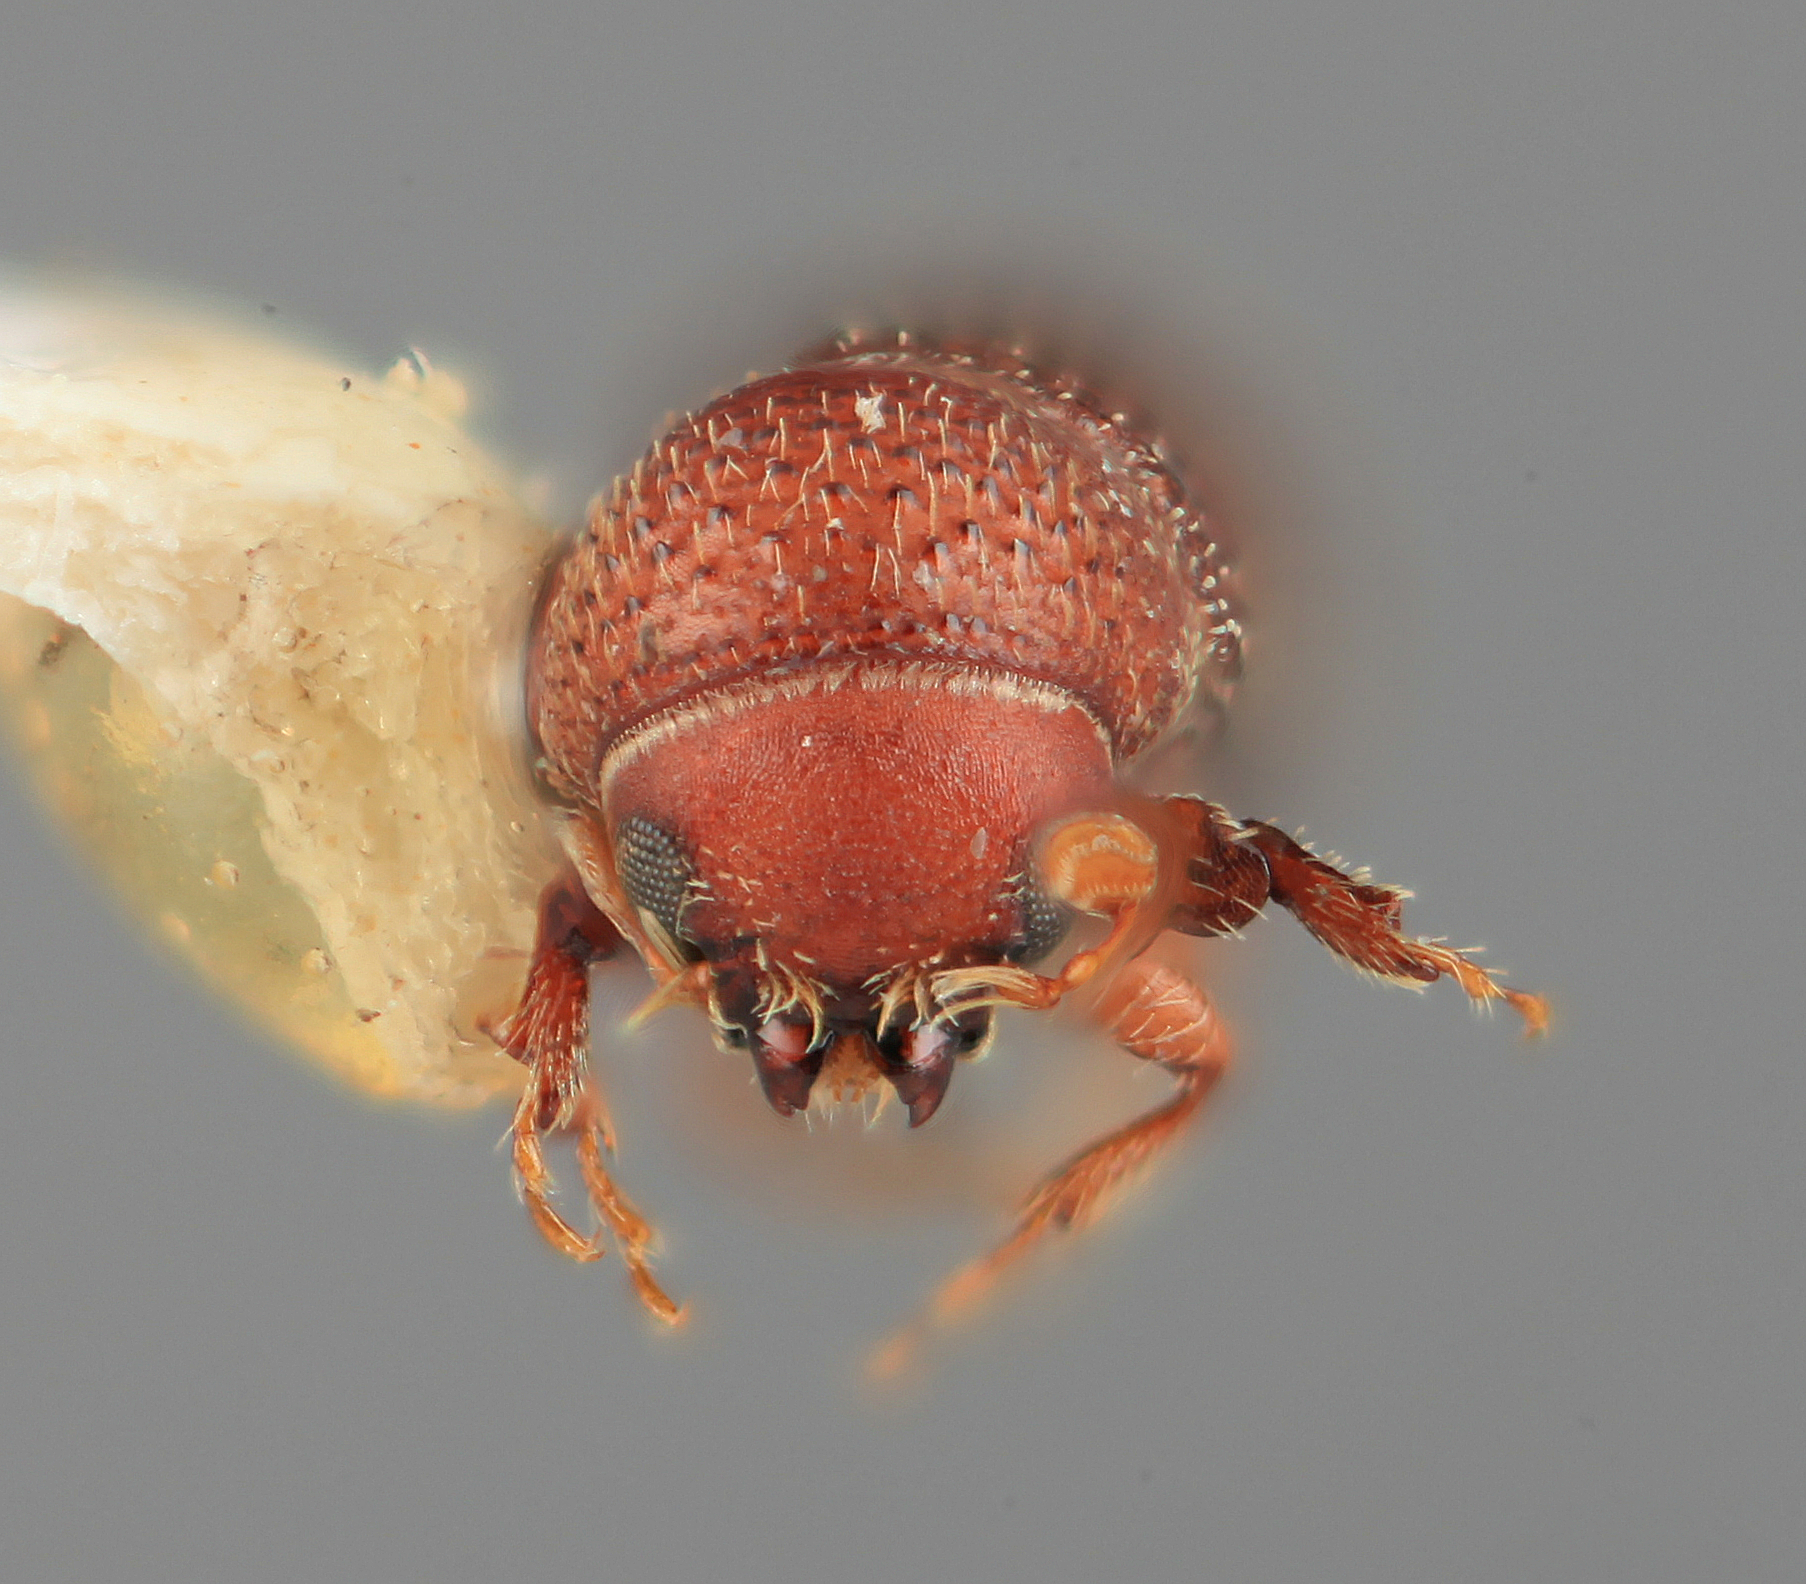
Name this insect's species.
Hylocurus aberrans
